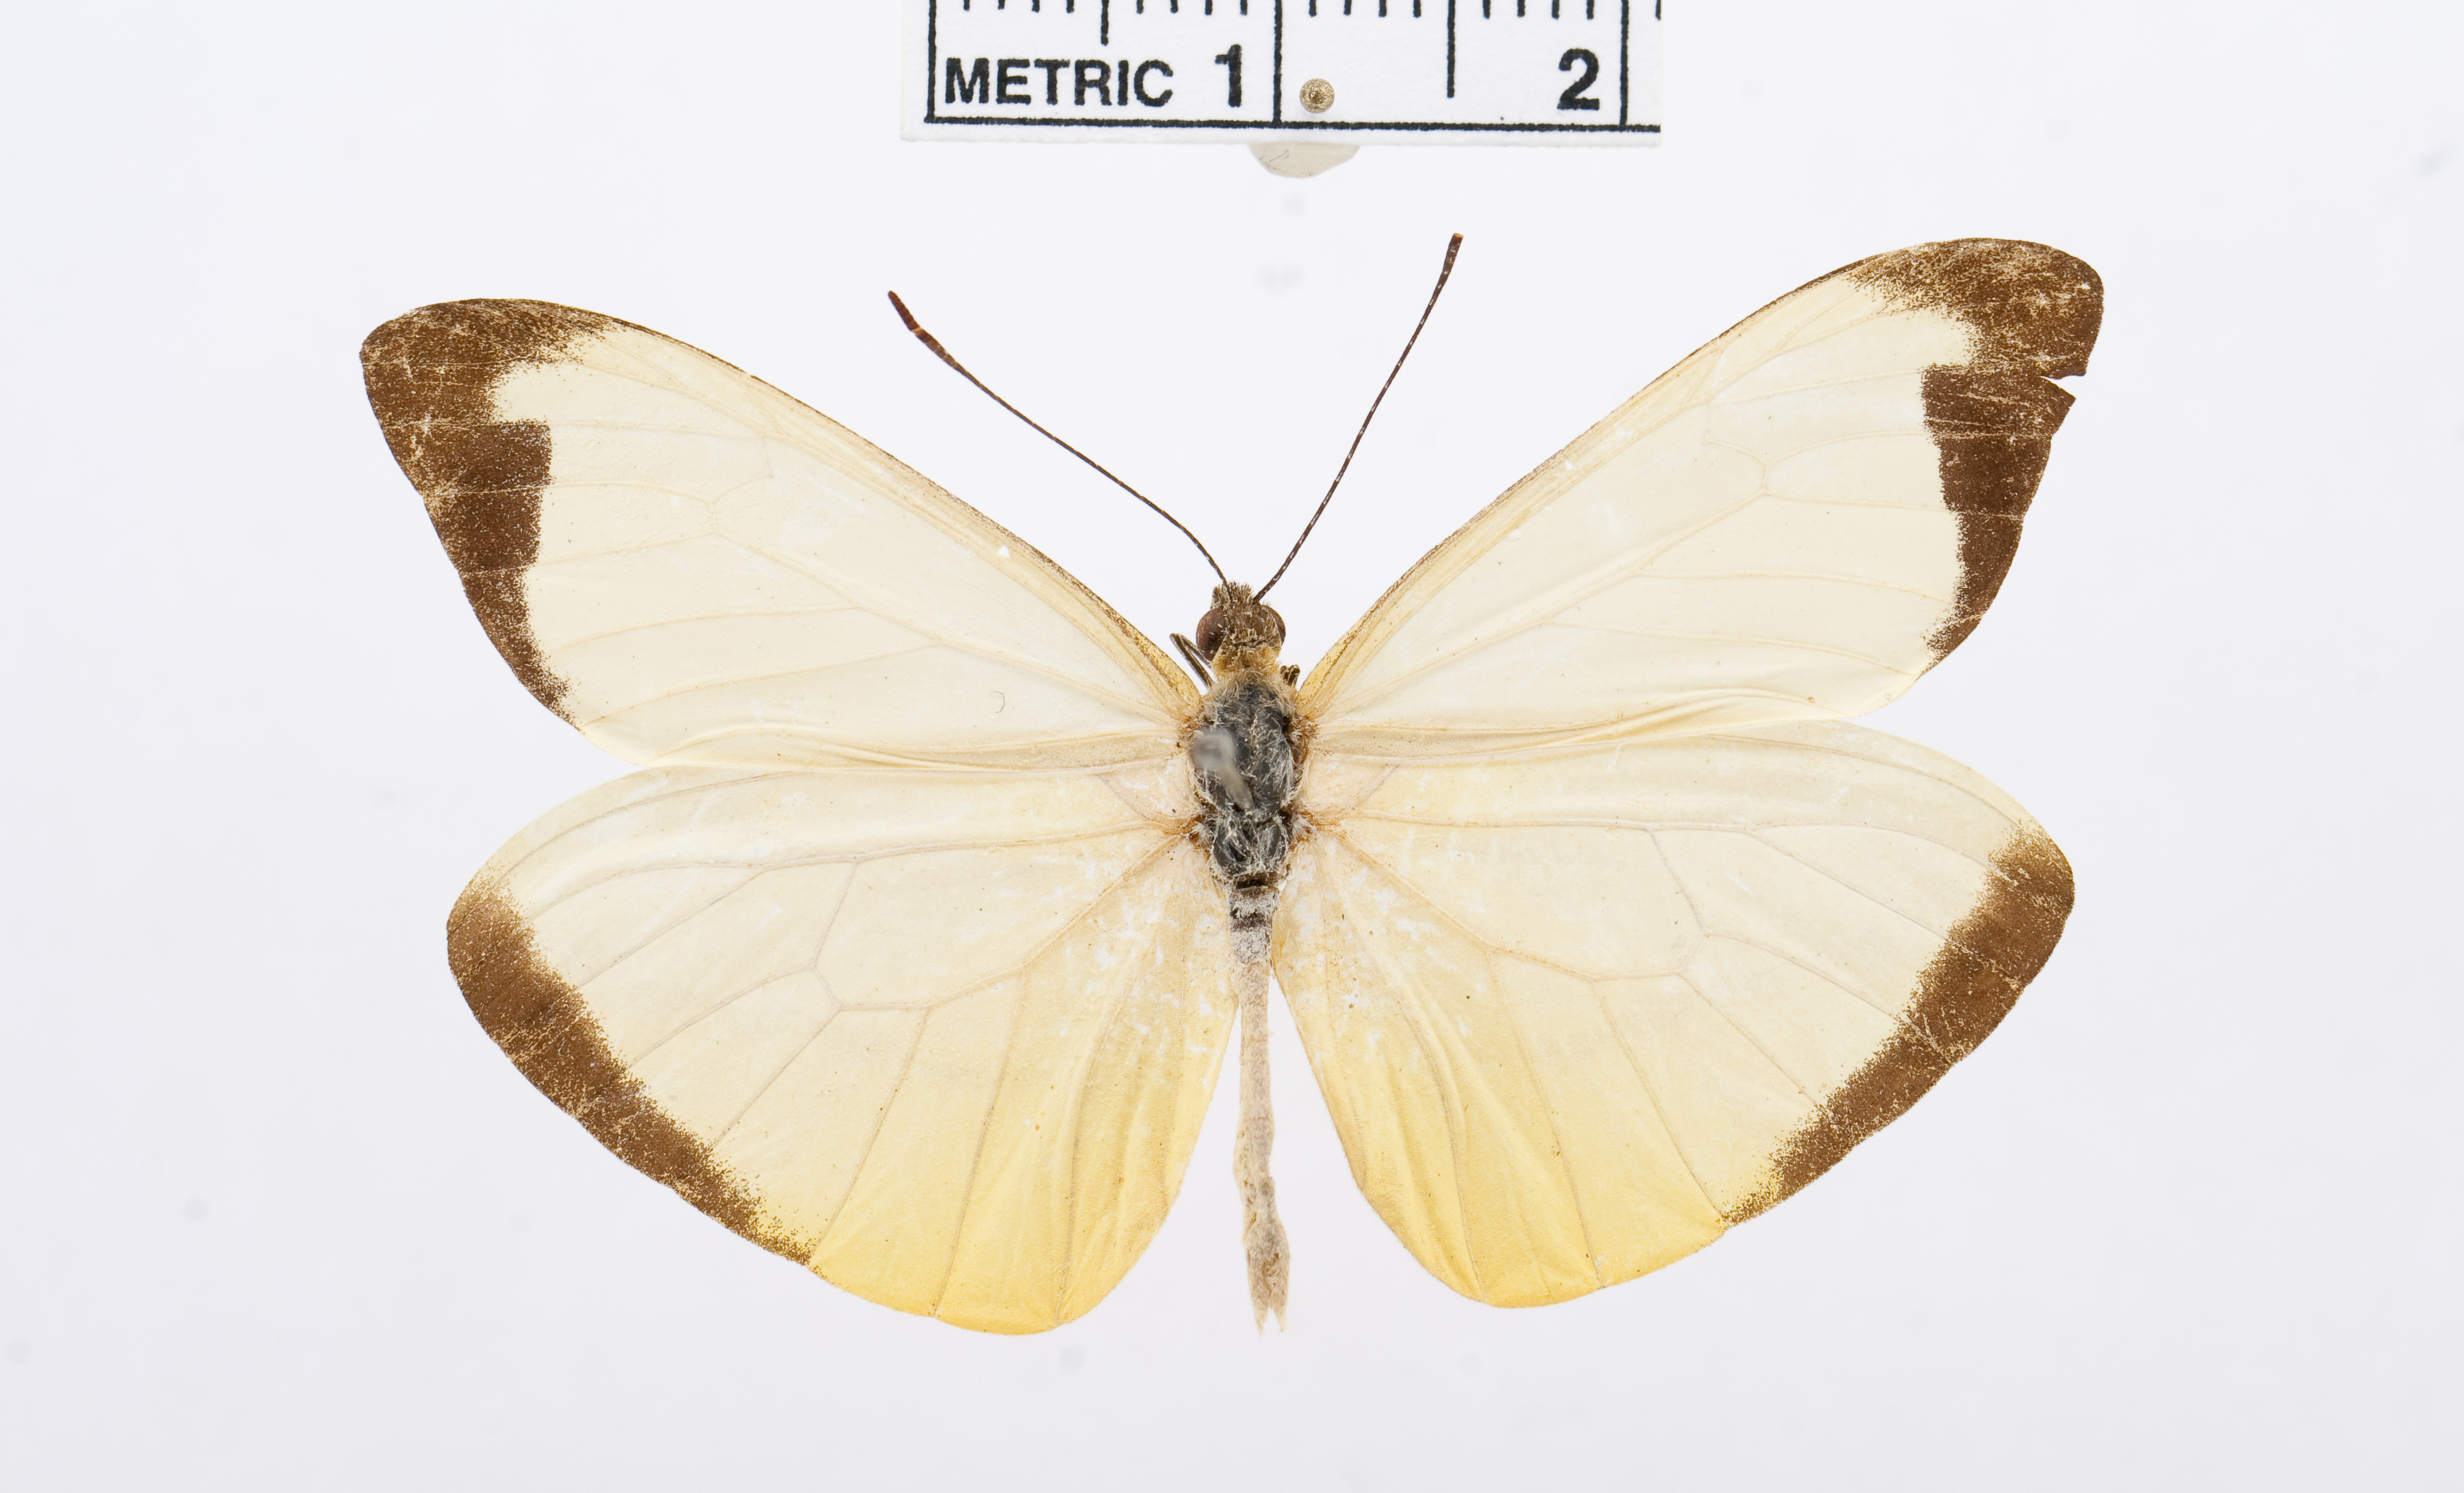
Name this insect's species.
Enantia limnorina
